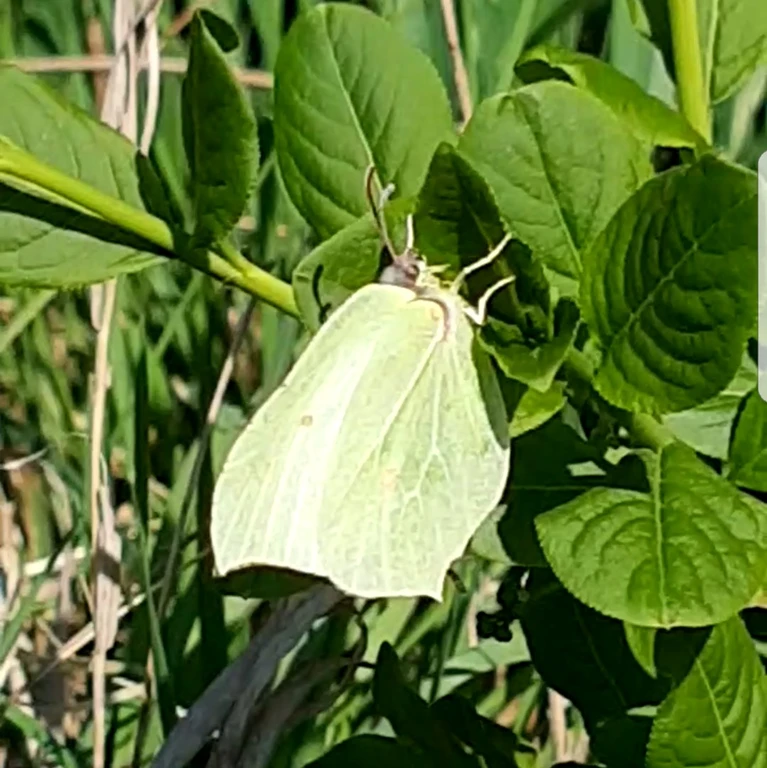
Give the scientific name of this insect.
Gonepteryx rhamni
